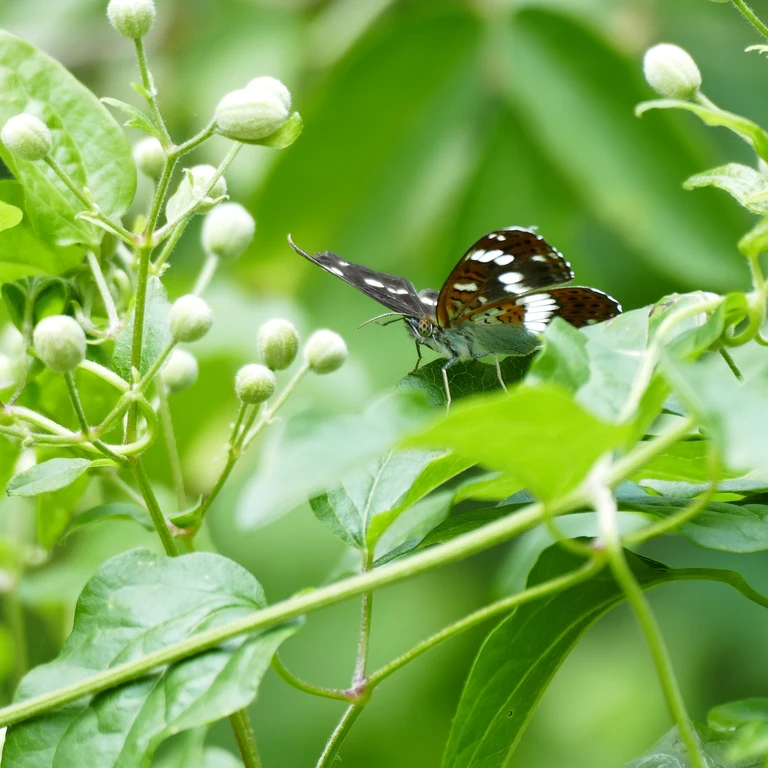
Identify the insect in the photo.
Limenitis camilla (also Ladoga camilla)
